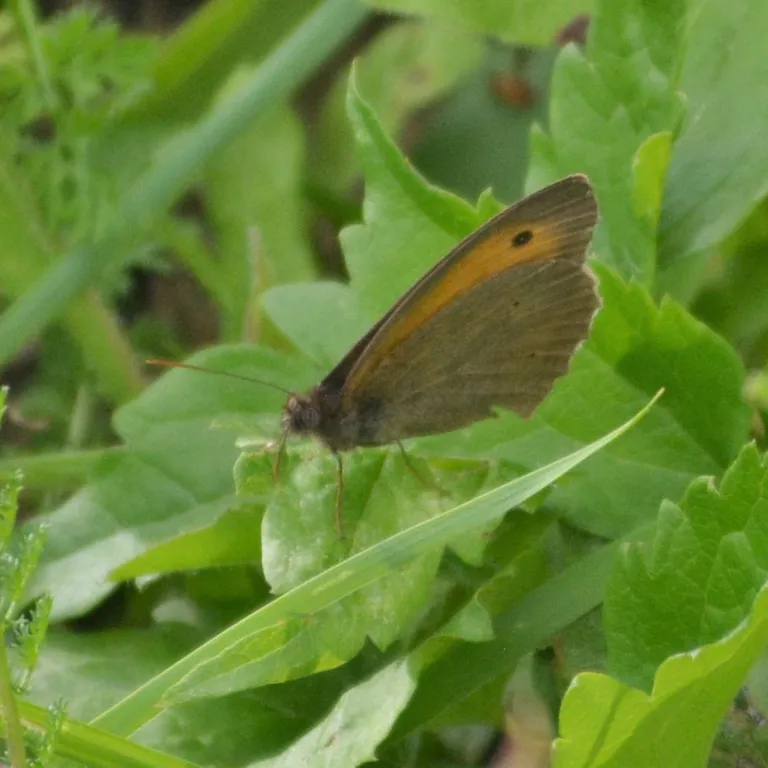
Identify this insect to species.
Maniola jurtina
